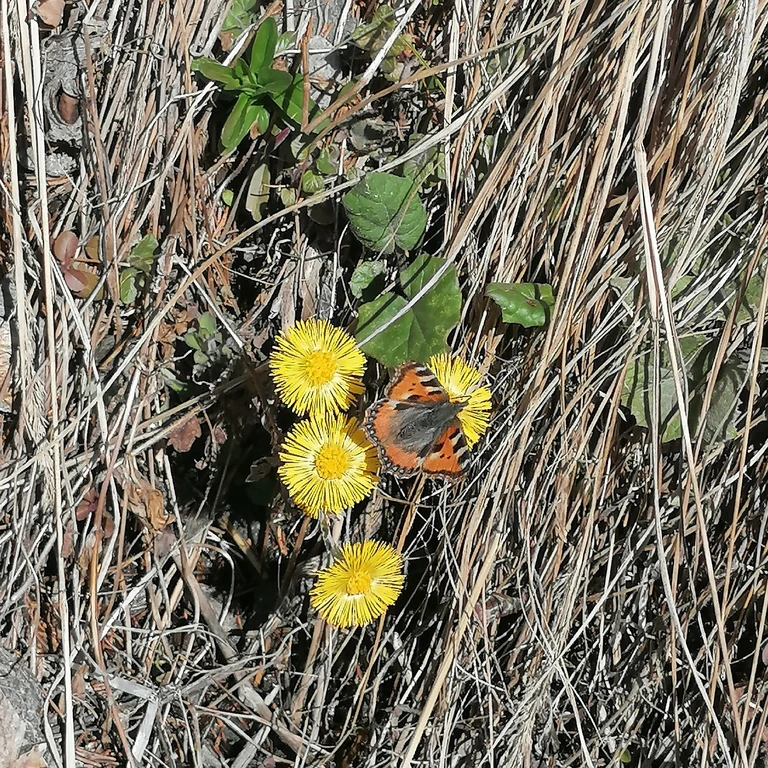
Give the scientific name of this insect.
Aglais urticae
